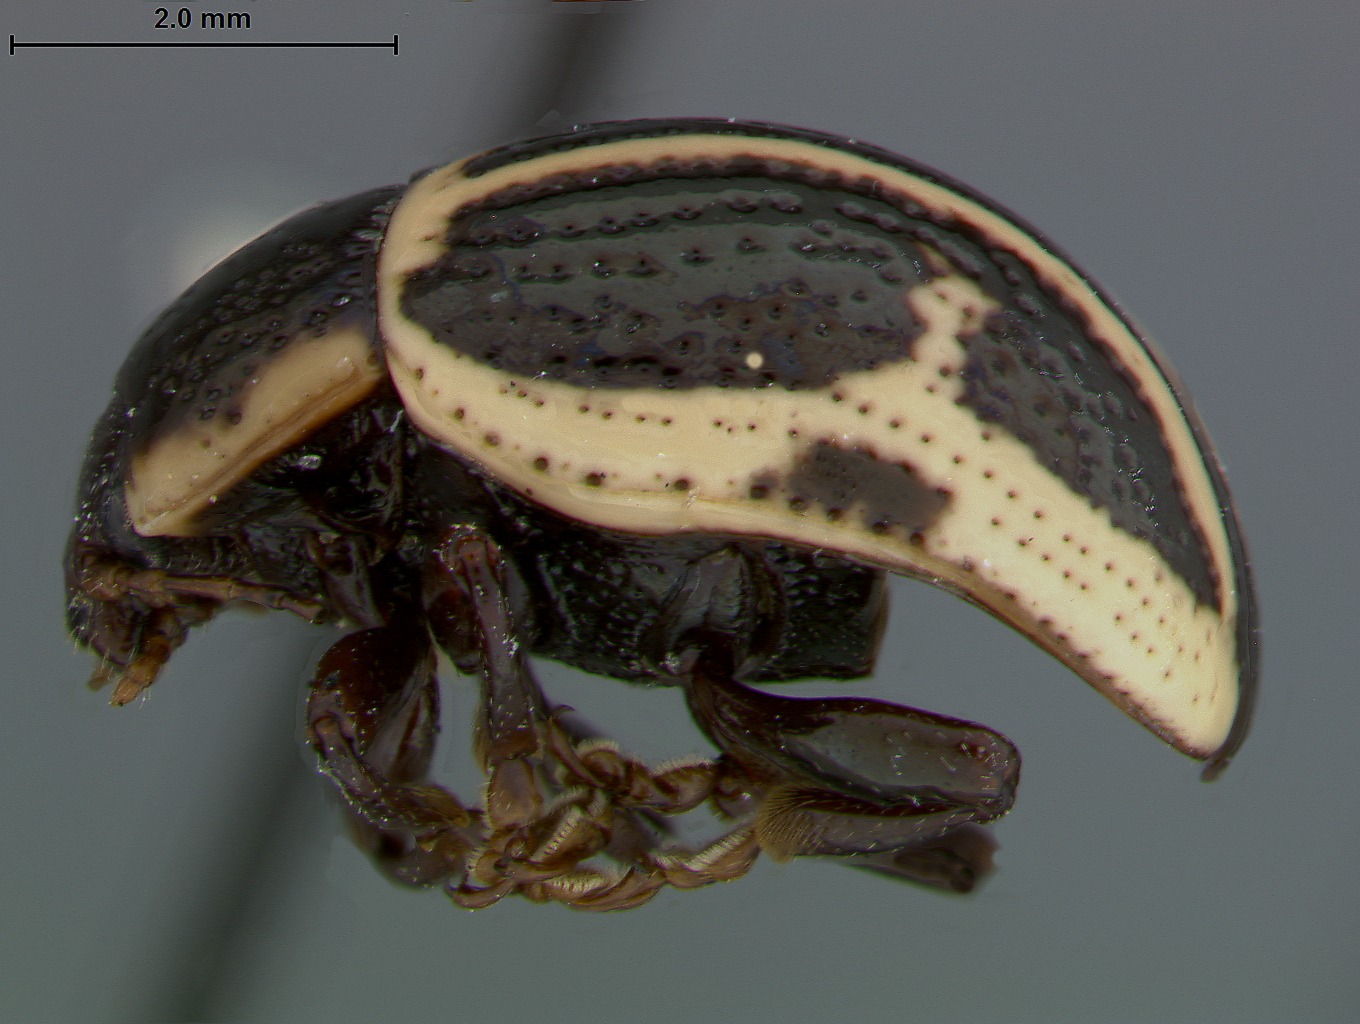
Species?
Calligrapha androwi
